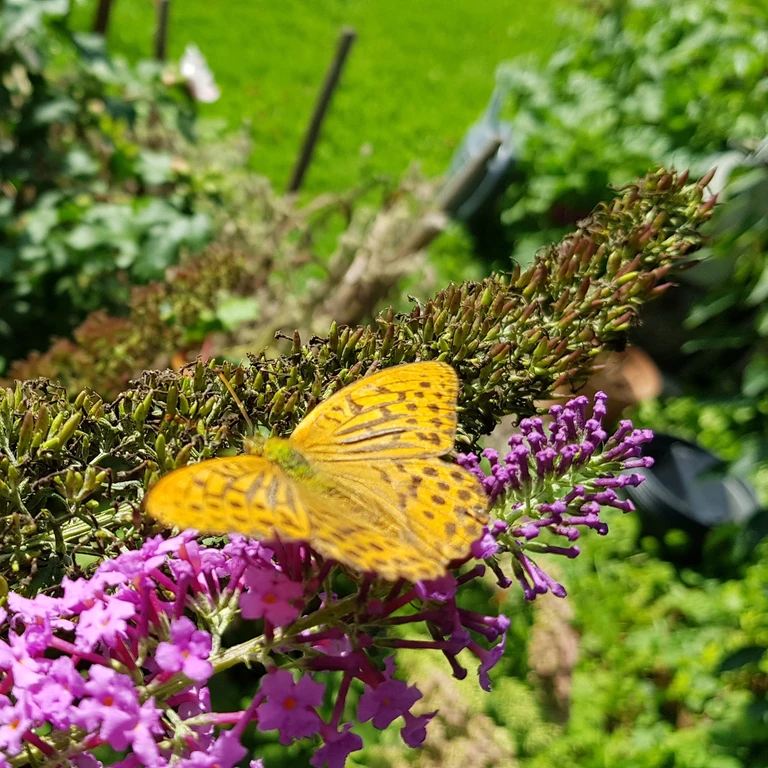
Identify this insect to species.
Argynnis paphia
